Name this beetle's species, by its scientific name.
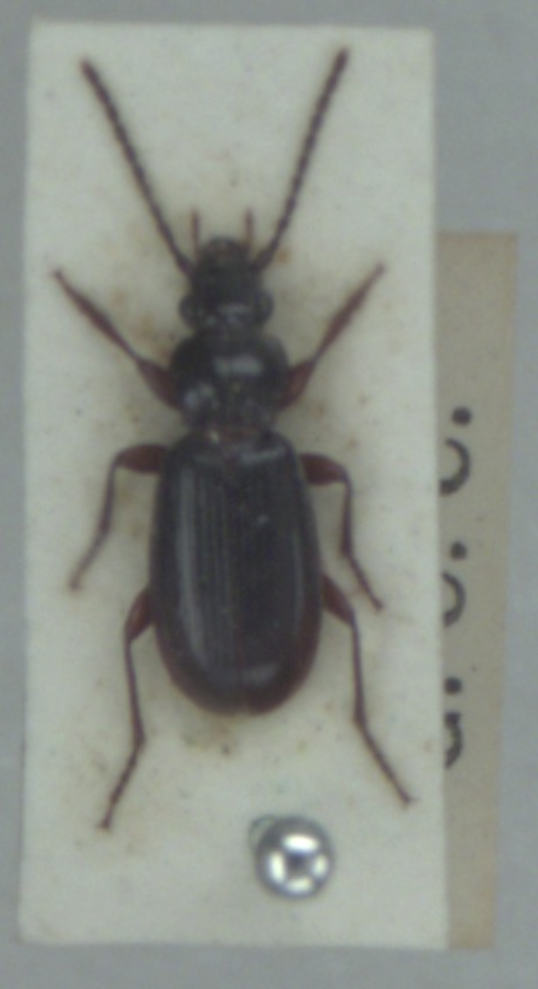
Patrobus assimilis
